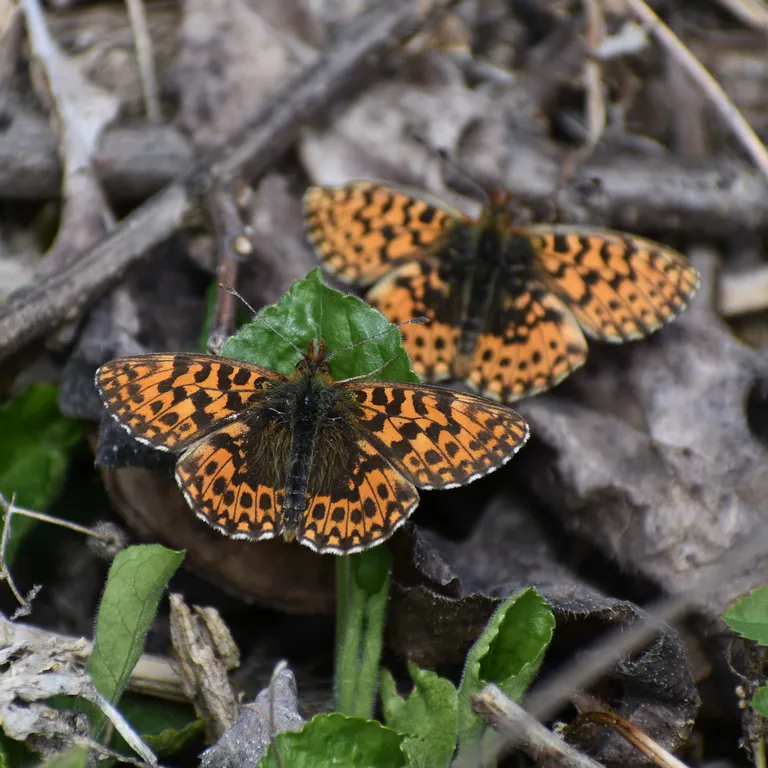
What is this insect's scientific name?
Boloria dia
